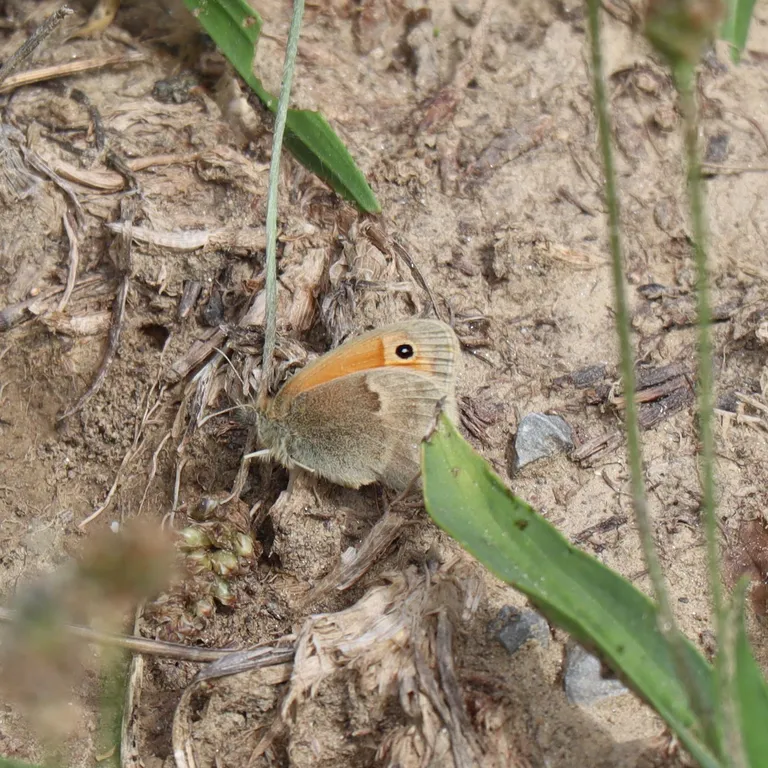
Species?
Coenonympha pamphilus
